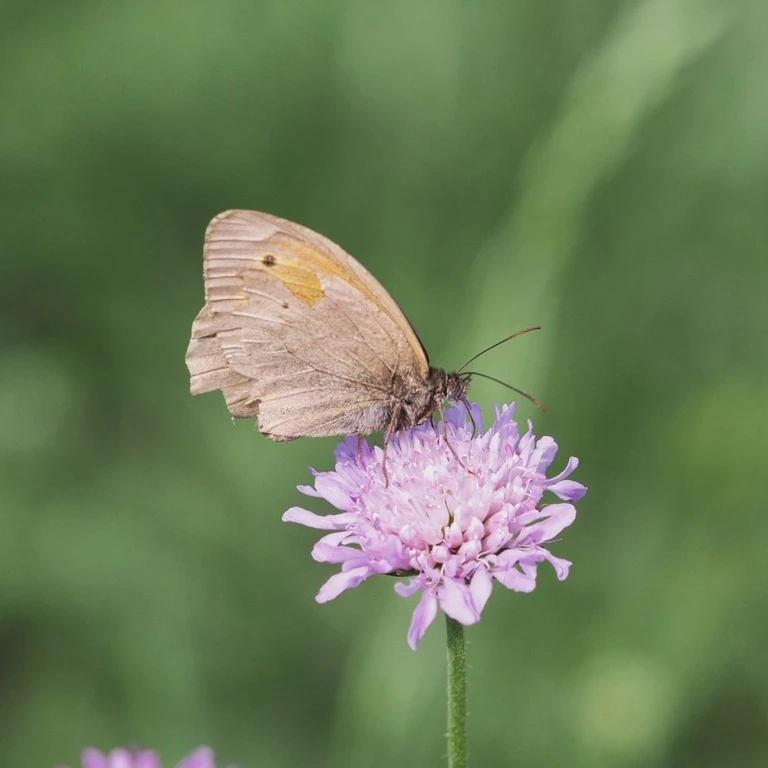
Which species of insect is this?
Maniola jurtina
